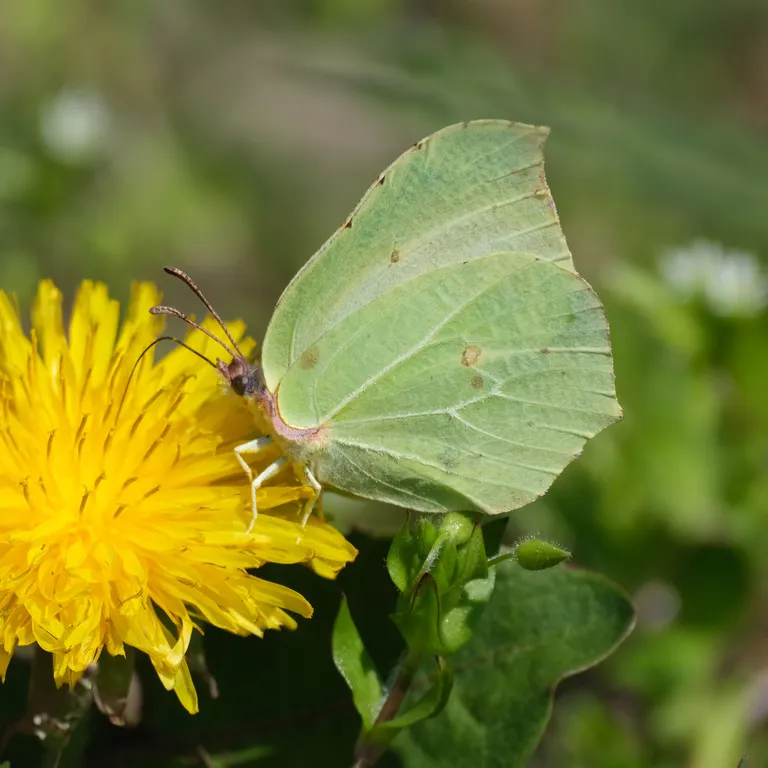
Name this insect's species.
Gonepteryx rhamni
